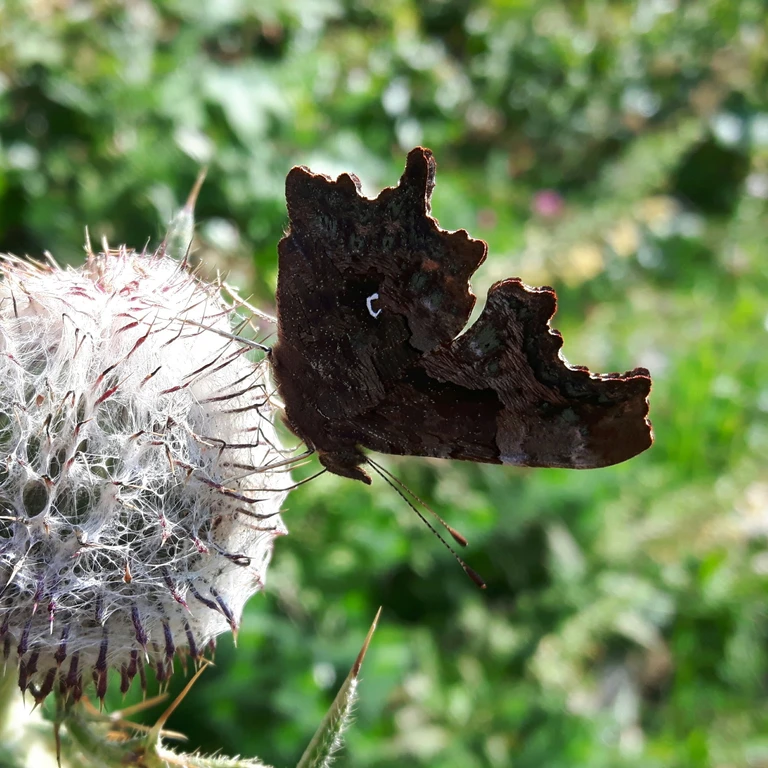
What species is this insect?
Polygonia c-album
